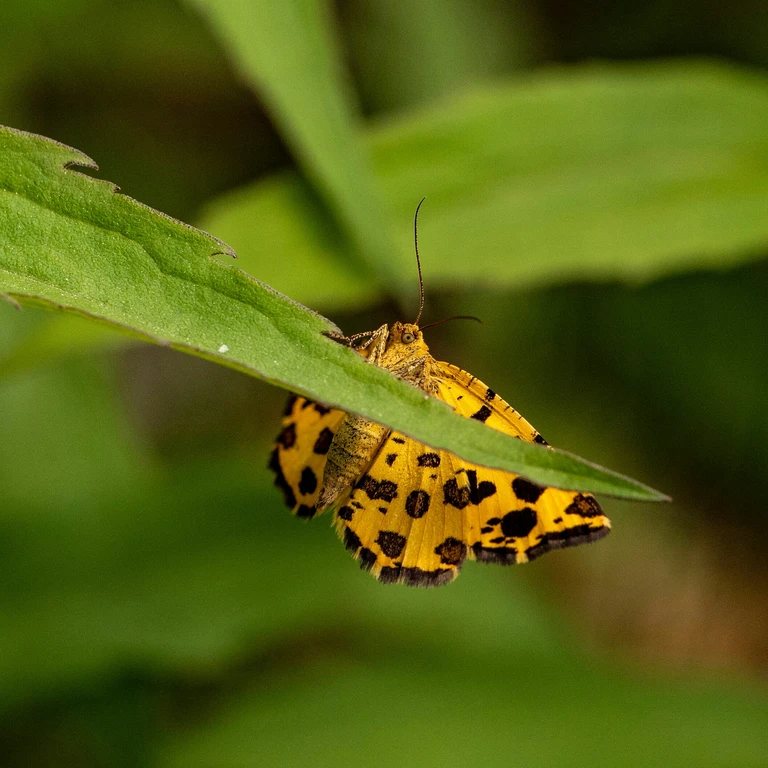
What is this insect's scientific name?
Pseudopanthera macularia
